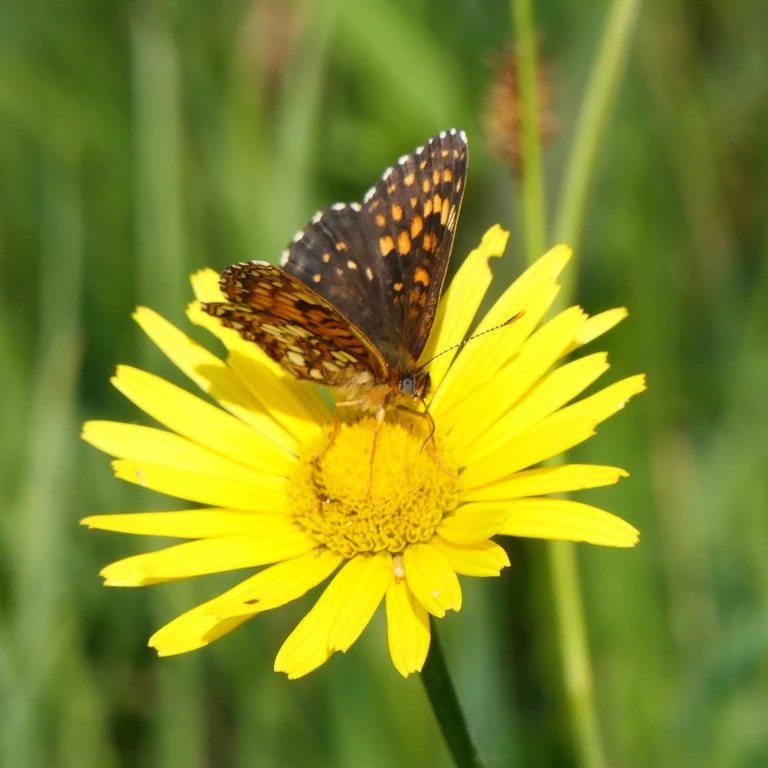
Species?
Melitaea diamina
